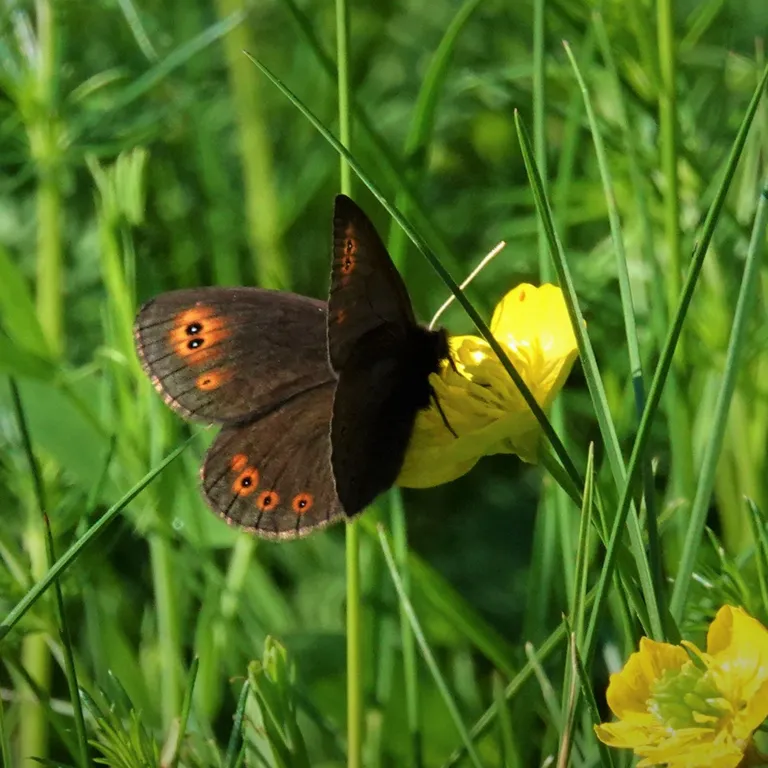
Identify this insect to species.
Erebia medusa
